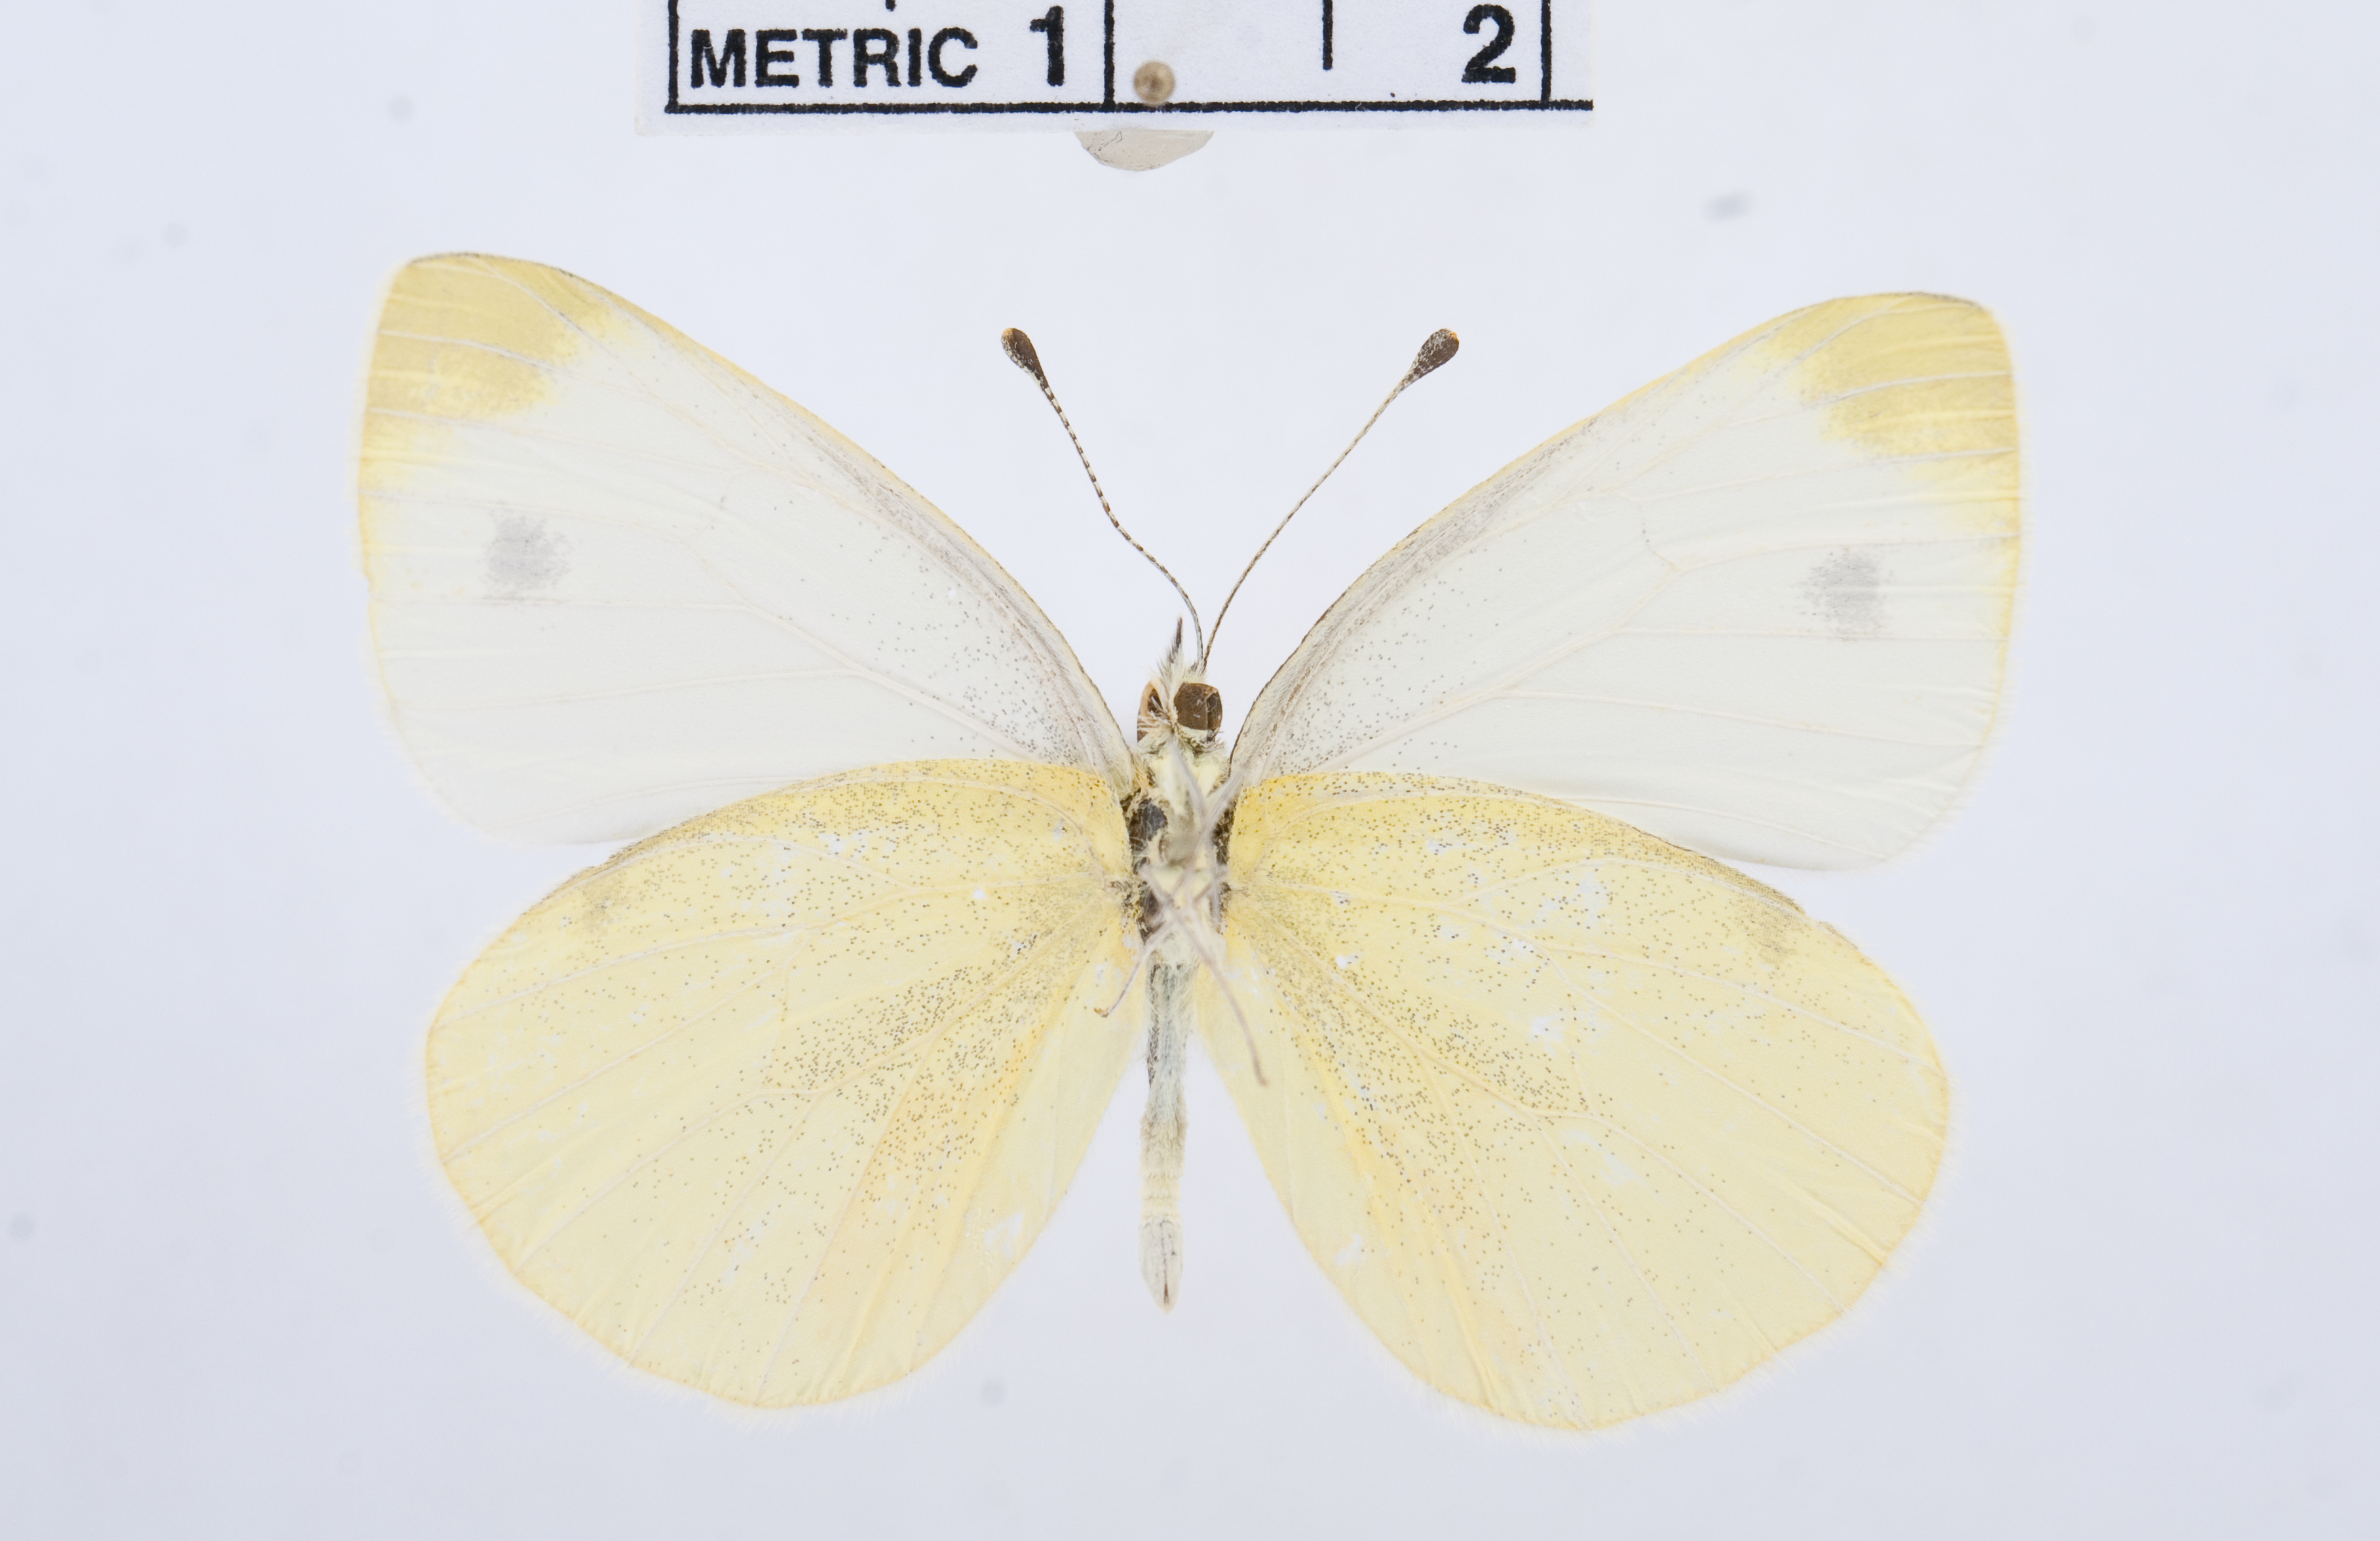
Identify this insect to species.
Pieris ergane
